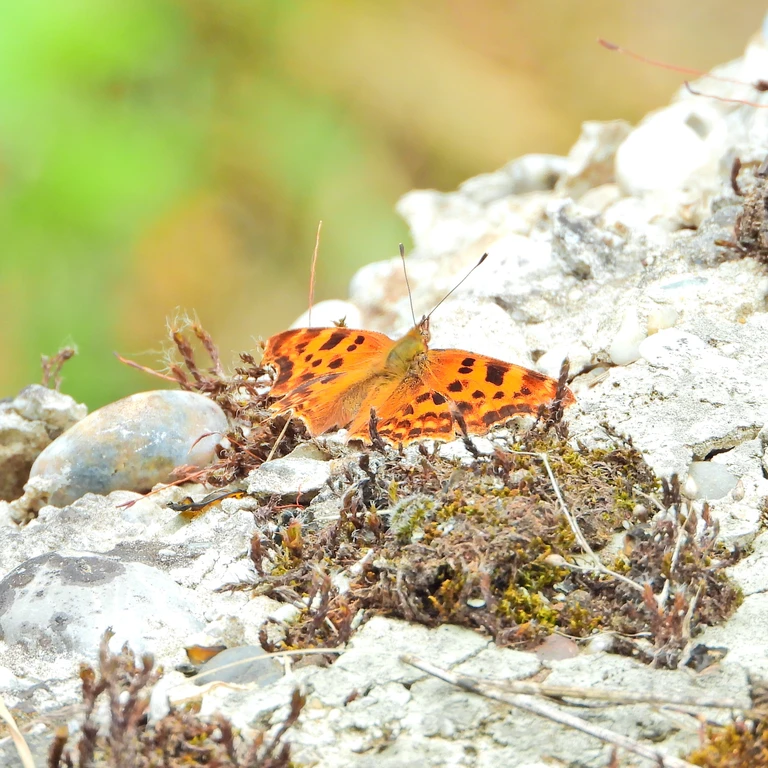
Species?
Polygonia c-album
